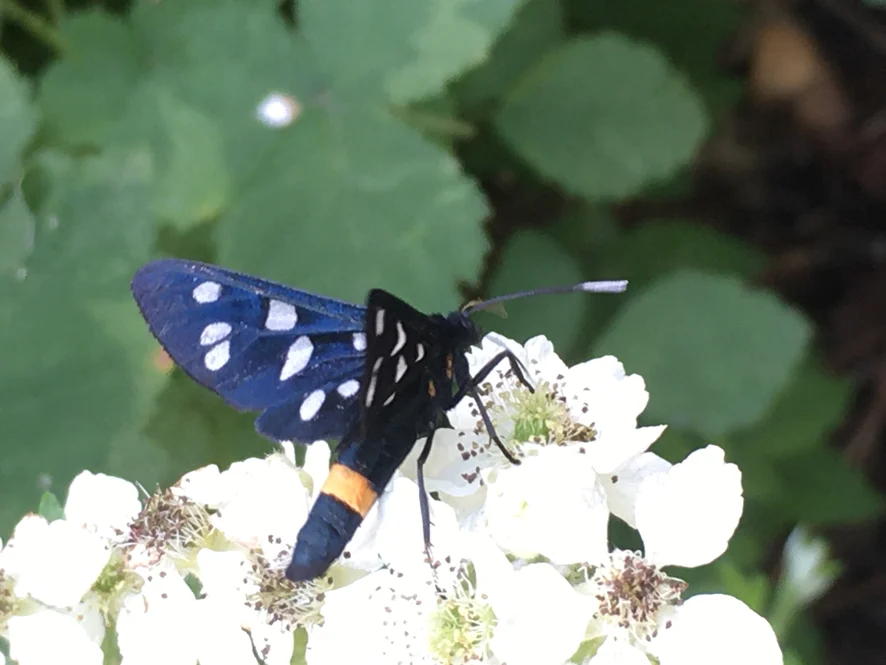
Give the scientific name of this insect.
Amata phegea
